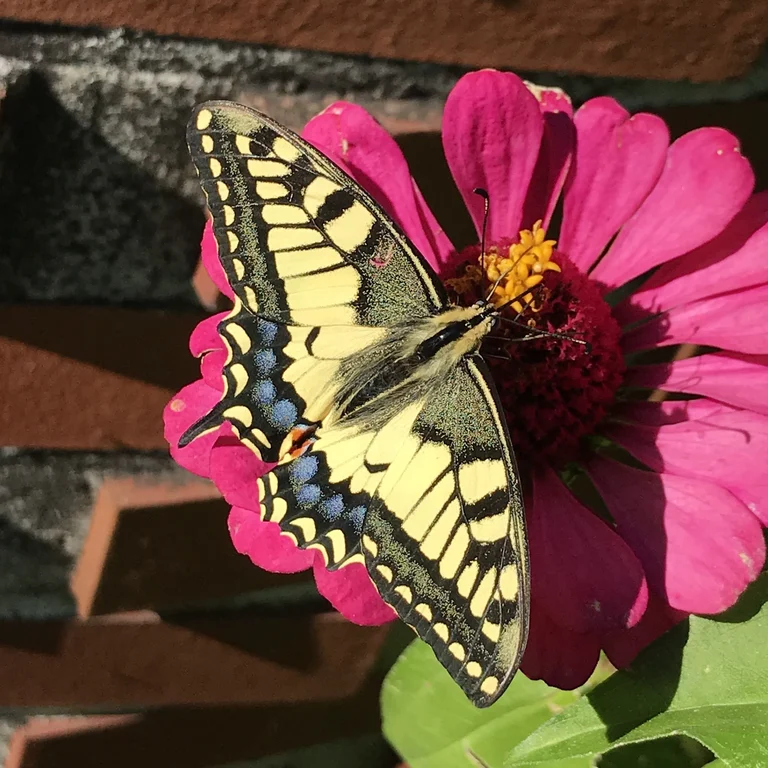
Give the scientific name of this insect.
Papilio machaon
